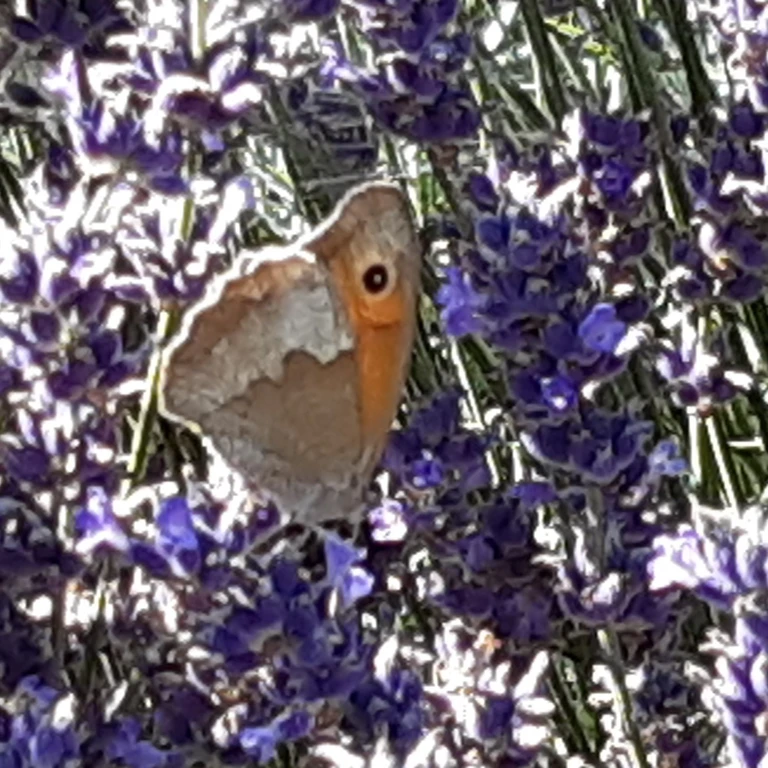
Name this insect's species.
Maniola jurtina
